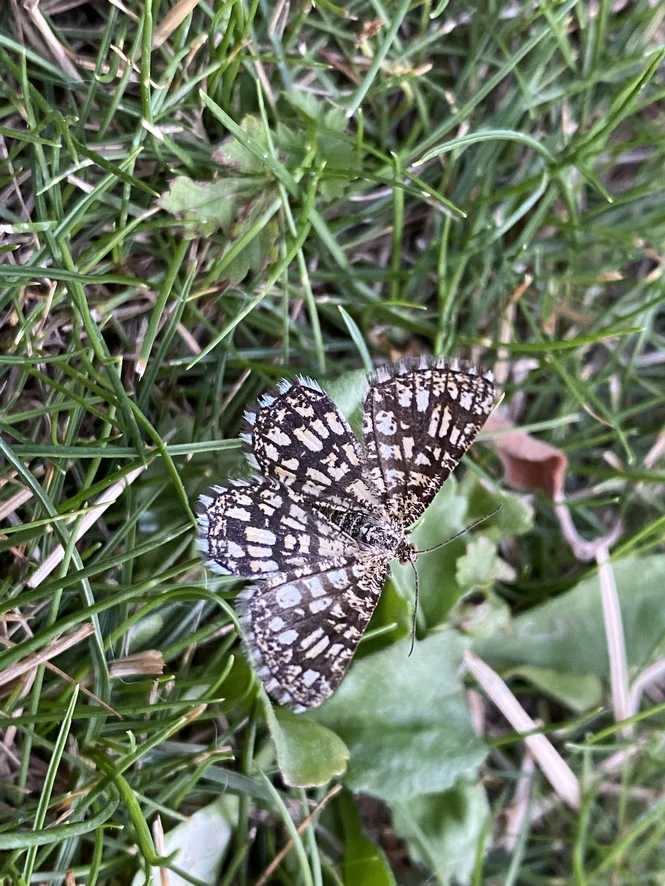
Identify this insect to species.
Chiasmia clathrata
